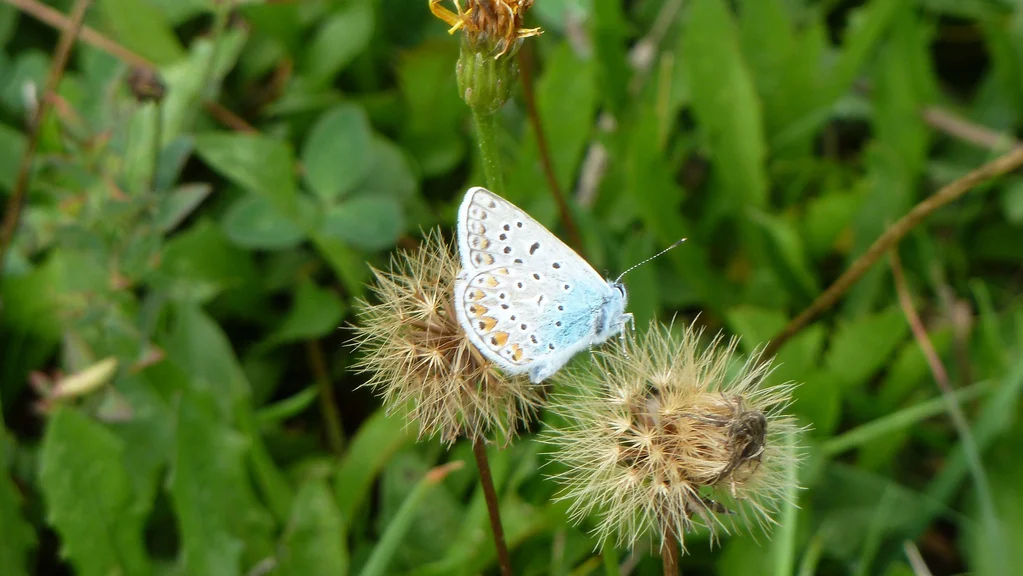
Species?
Polyommatus icarus
